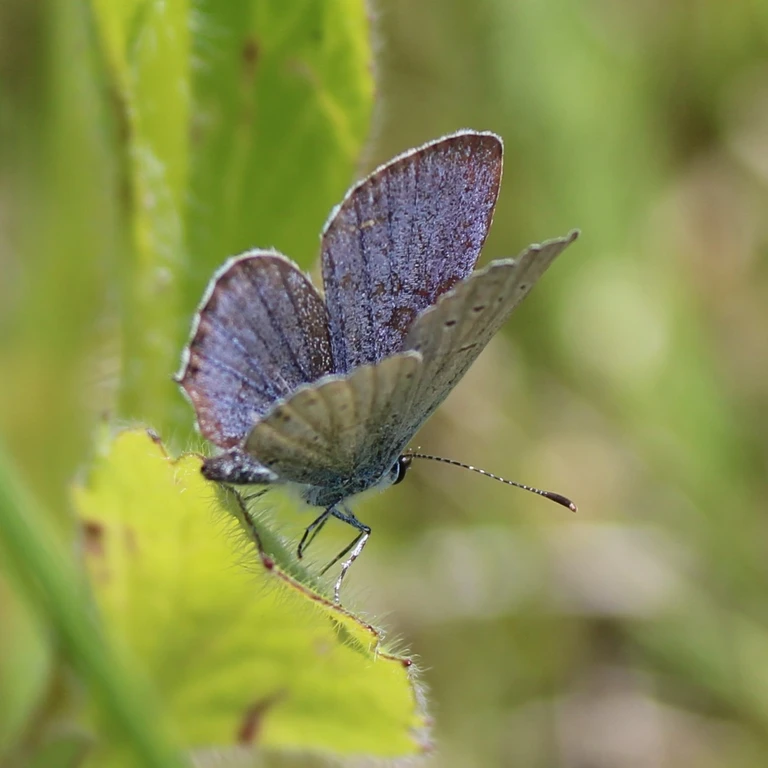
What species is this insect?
Cupido argiades (also Elkalyce argiades)
